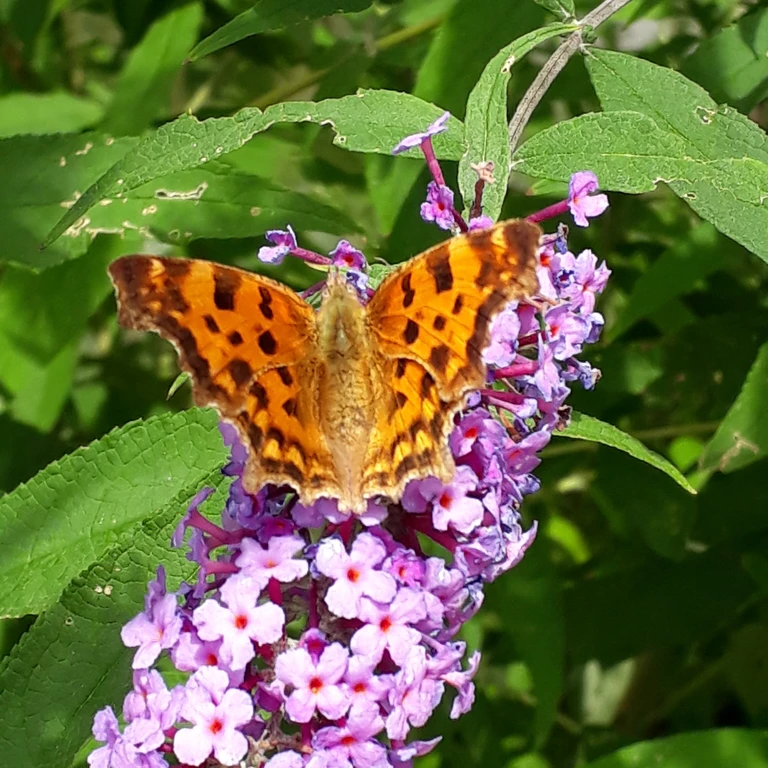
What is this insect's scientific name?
Polygonia c-album
